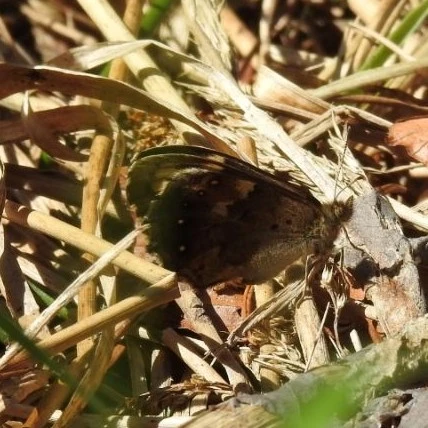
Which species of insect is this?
Pararge aegeria
